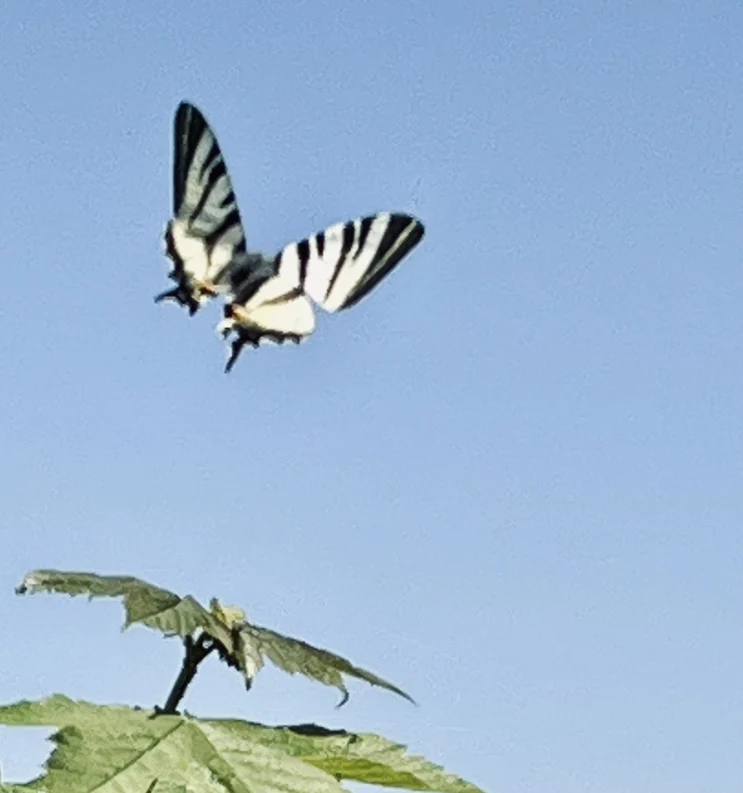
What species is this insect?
Iphiclides podalirius
